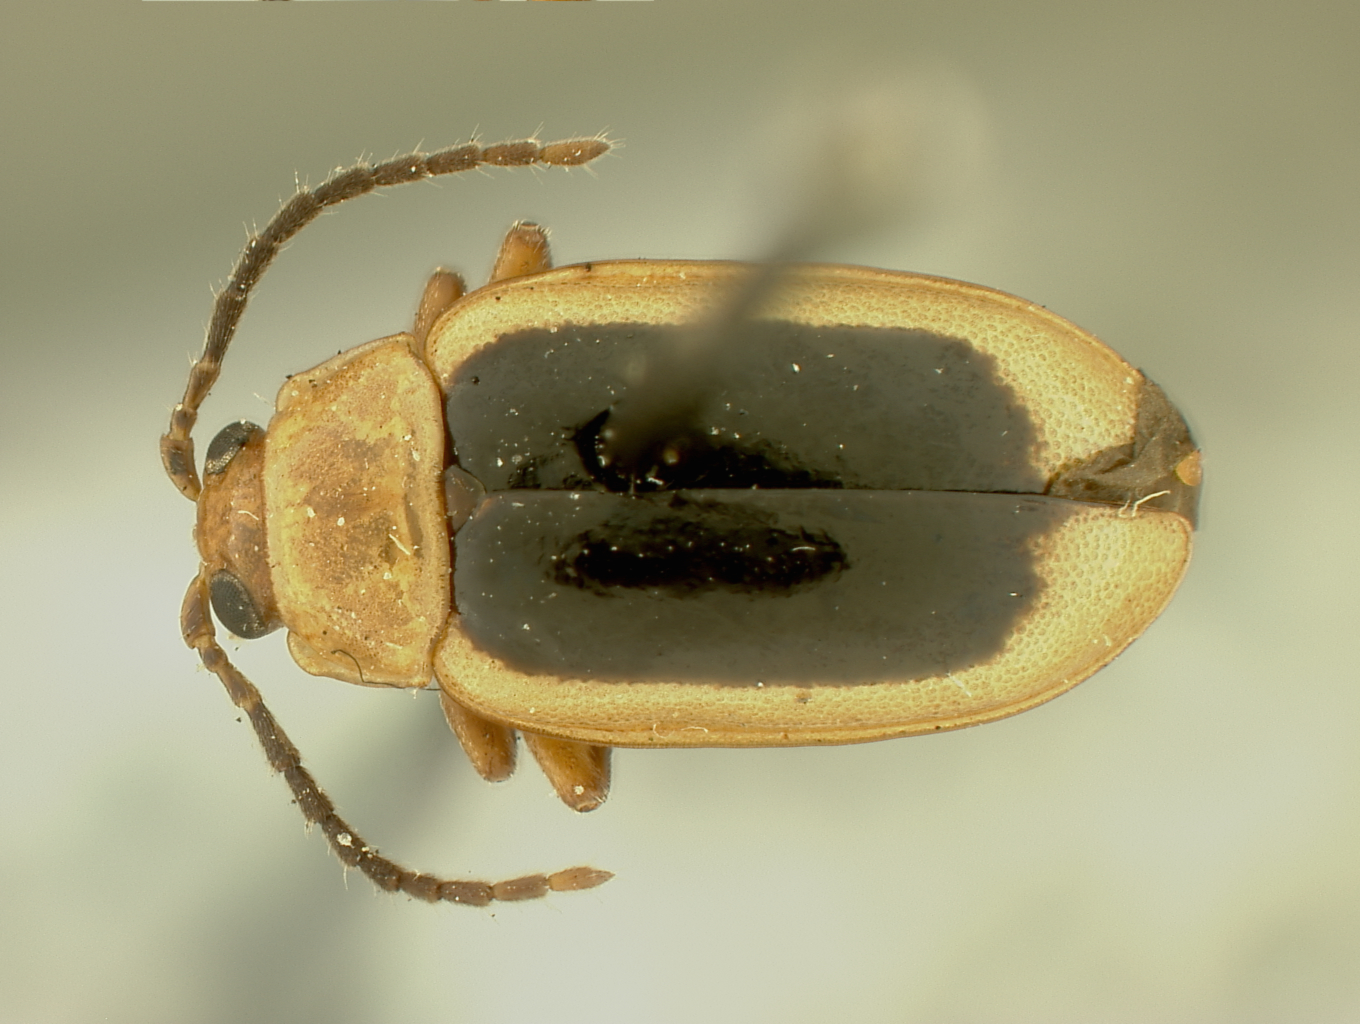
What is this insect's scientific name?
Disonycha dorsata
